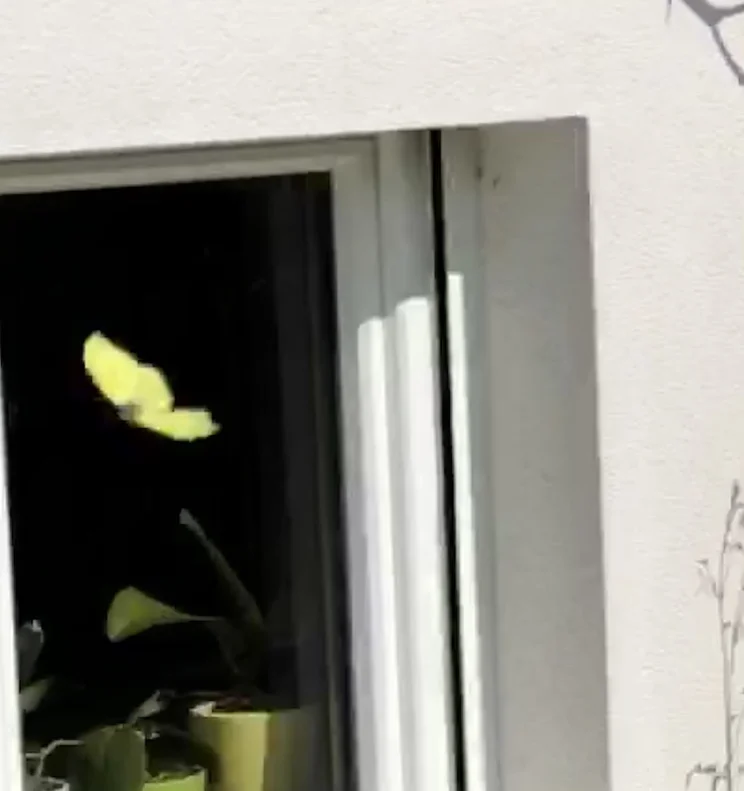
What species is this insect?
Gonepteryx rhamni
